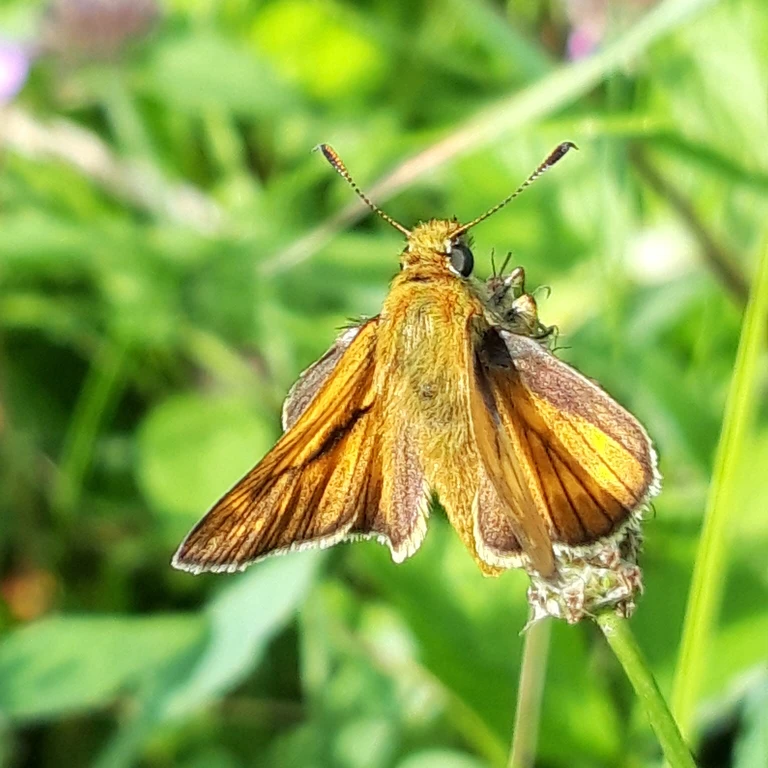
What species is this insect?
Ochlodes sylvanus (also Ochlodes venata)
